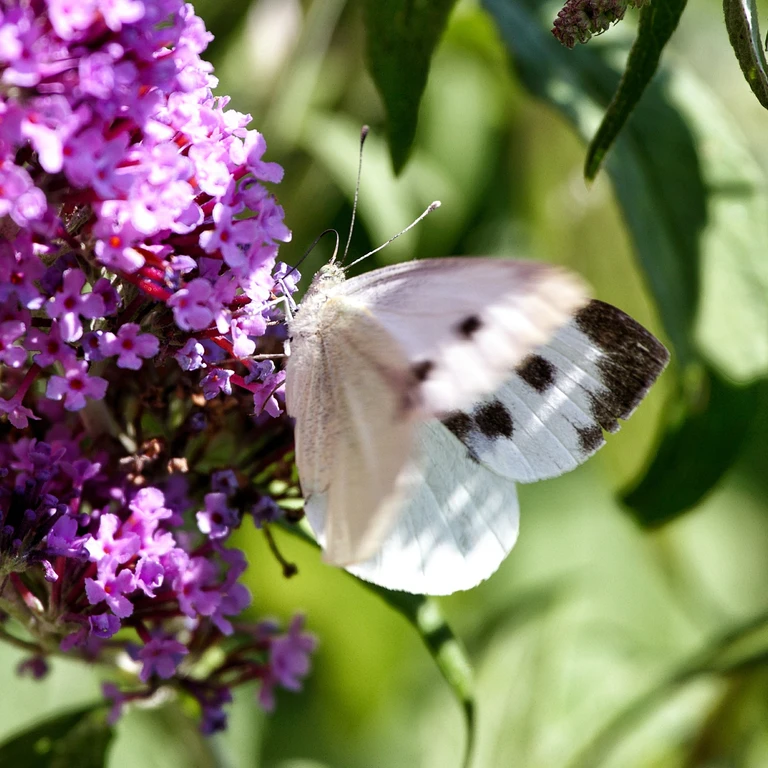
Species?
Pieris brassicae
